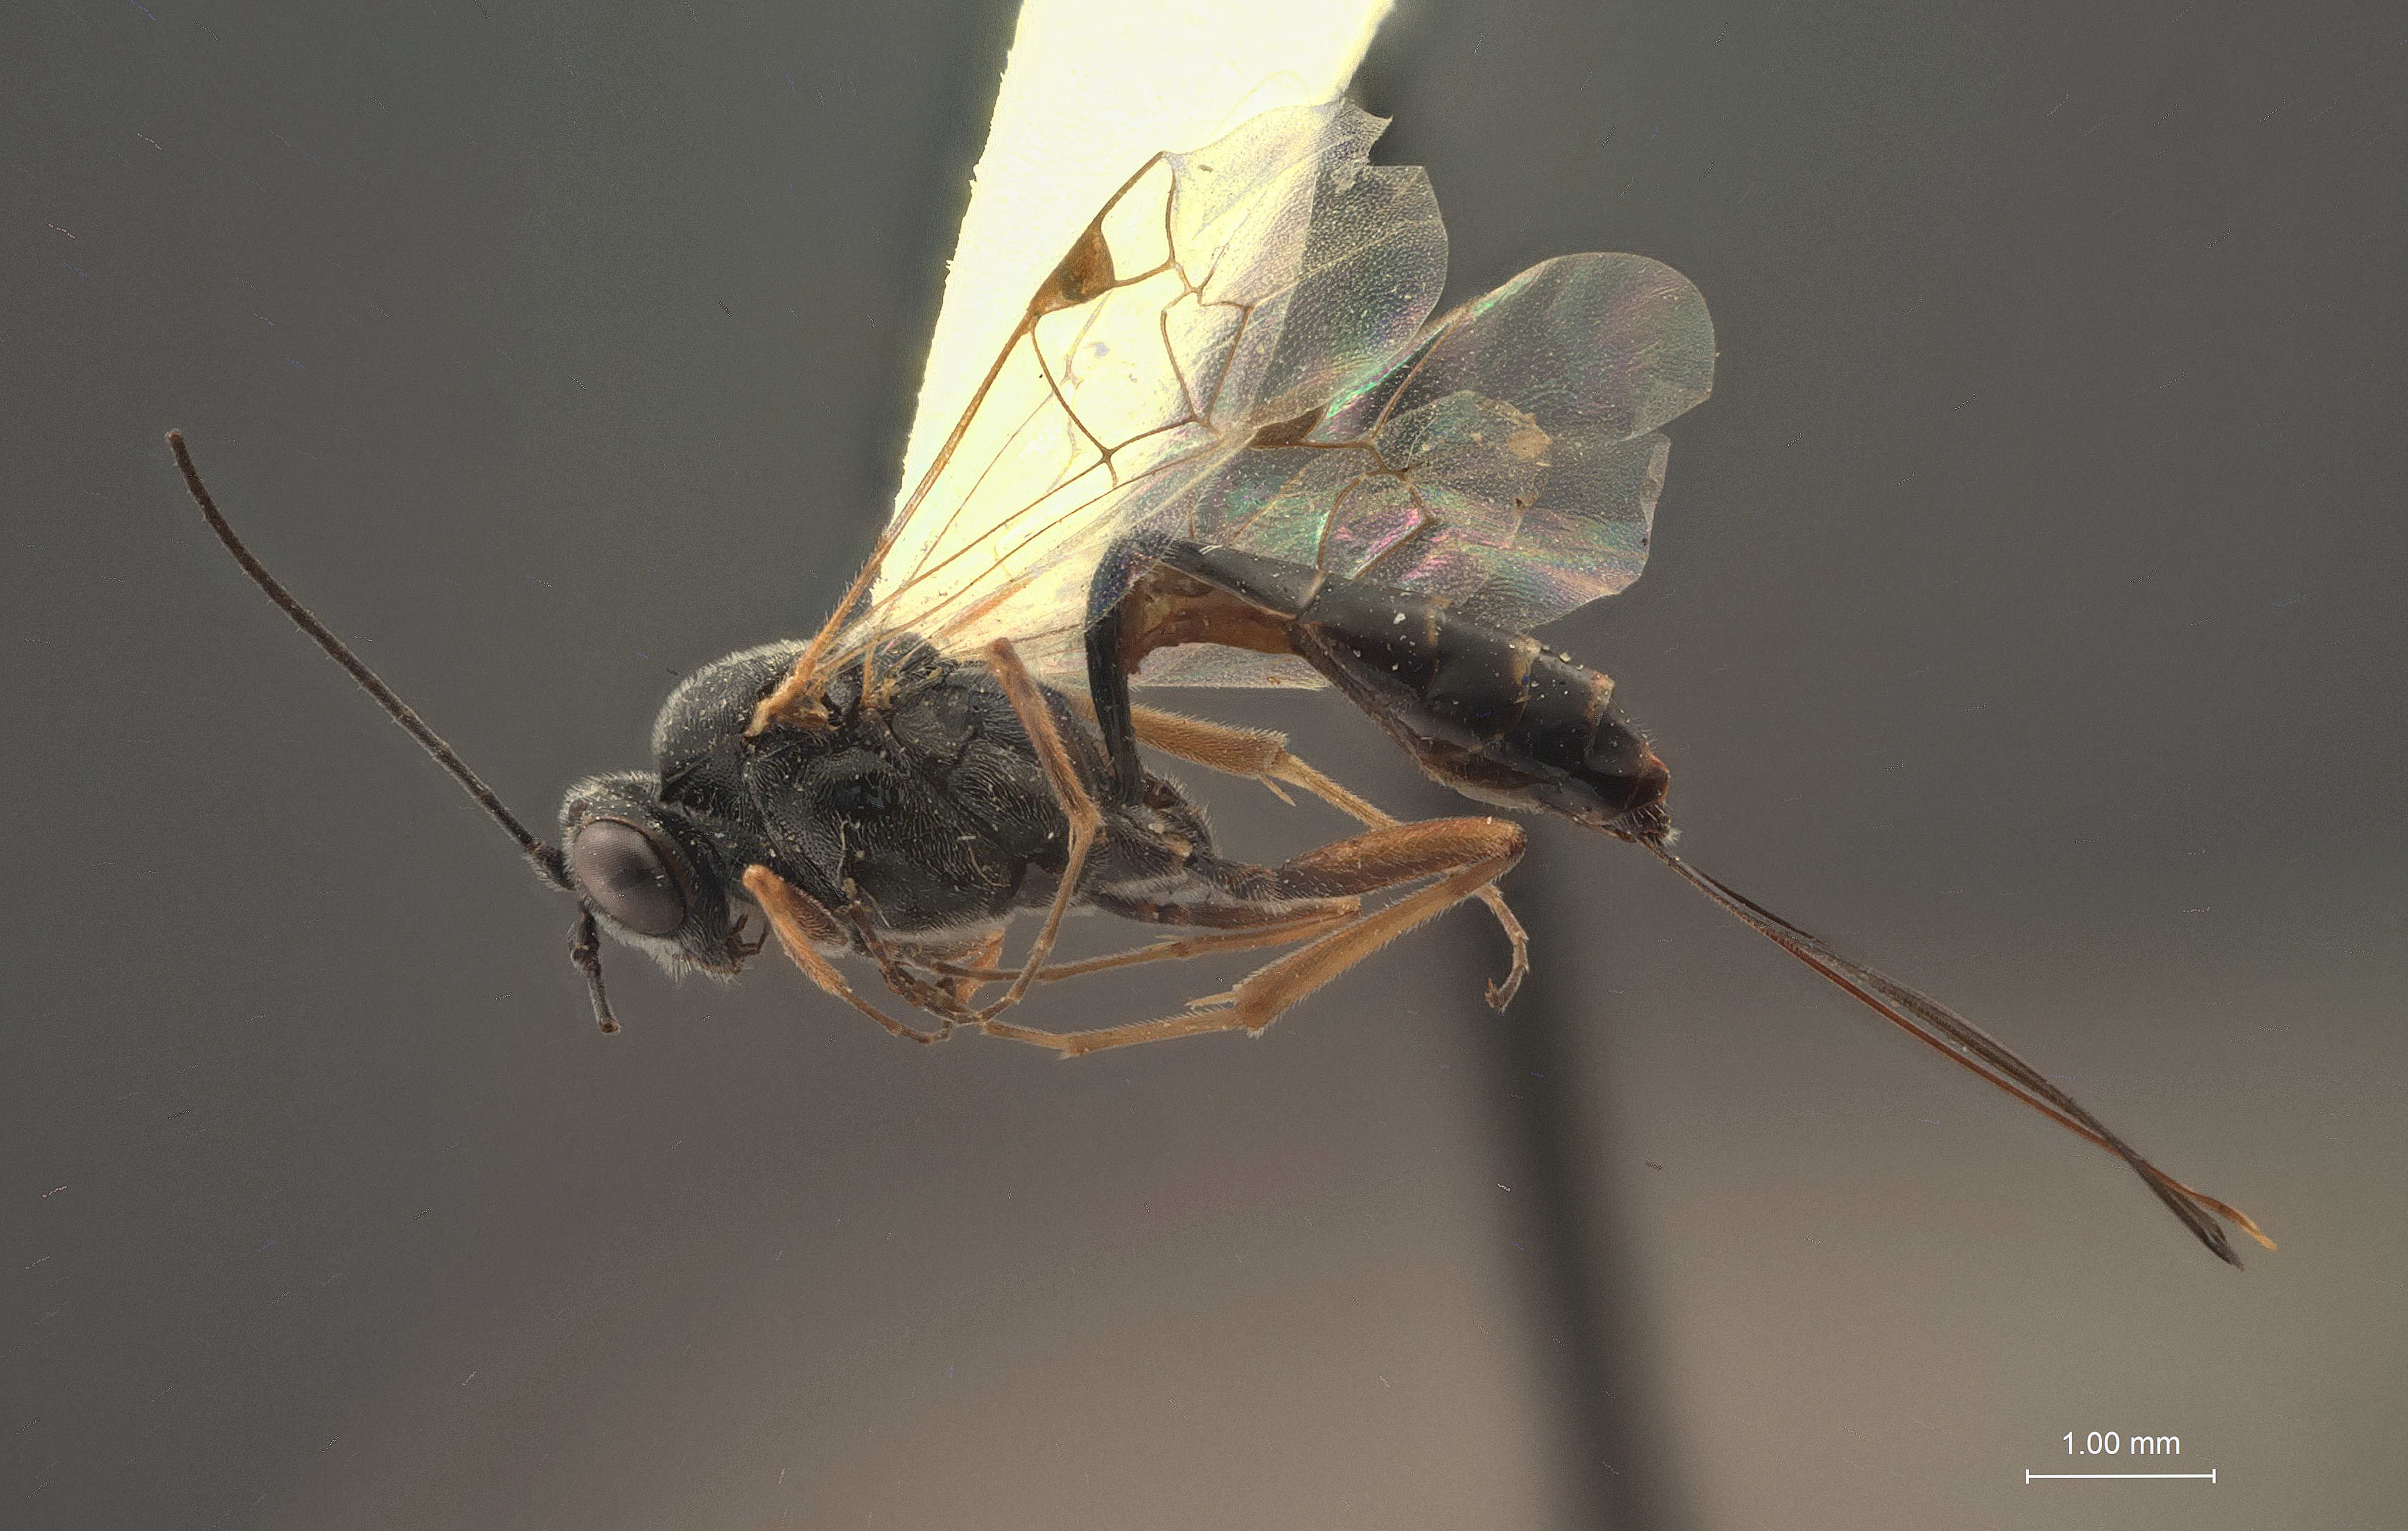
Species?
Cremastus latifrons
